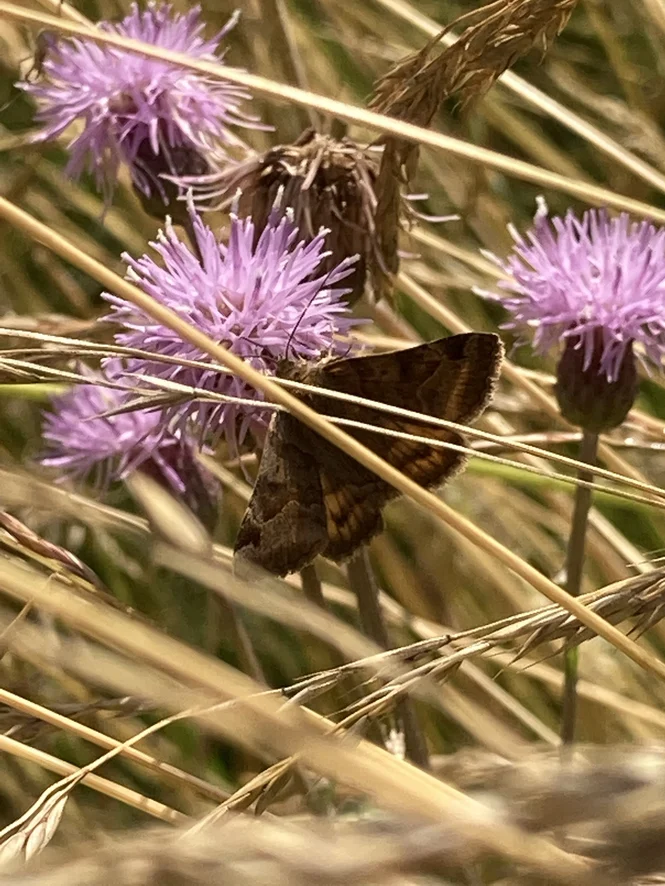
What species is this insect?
Euclidia glyphica
